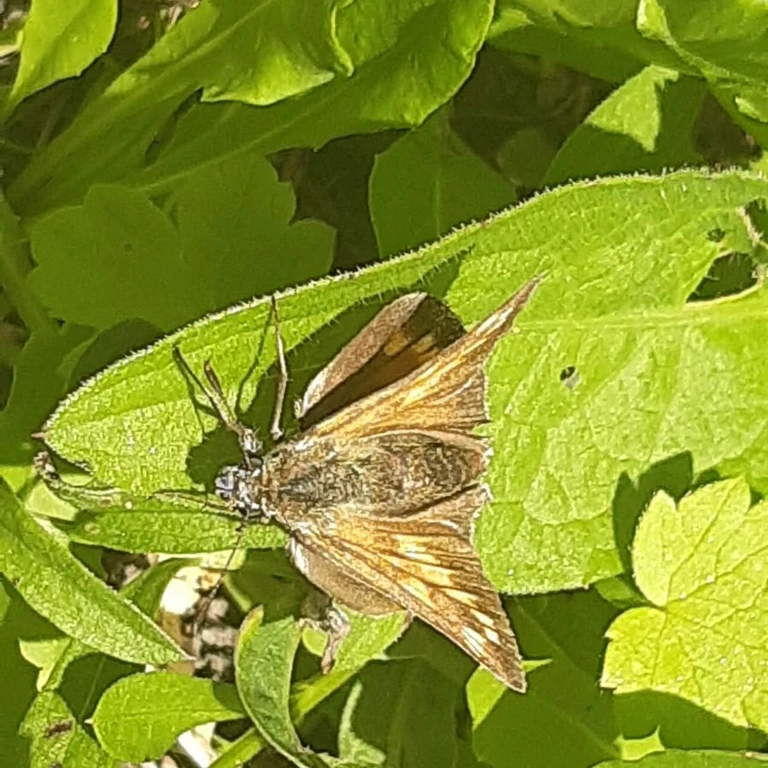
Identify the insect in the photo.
Ochlodes sylvanus (also Ochlodes venata)
